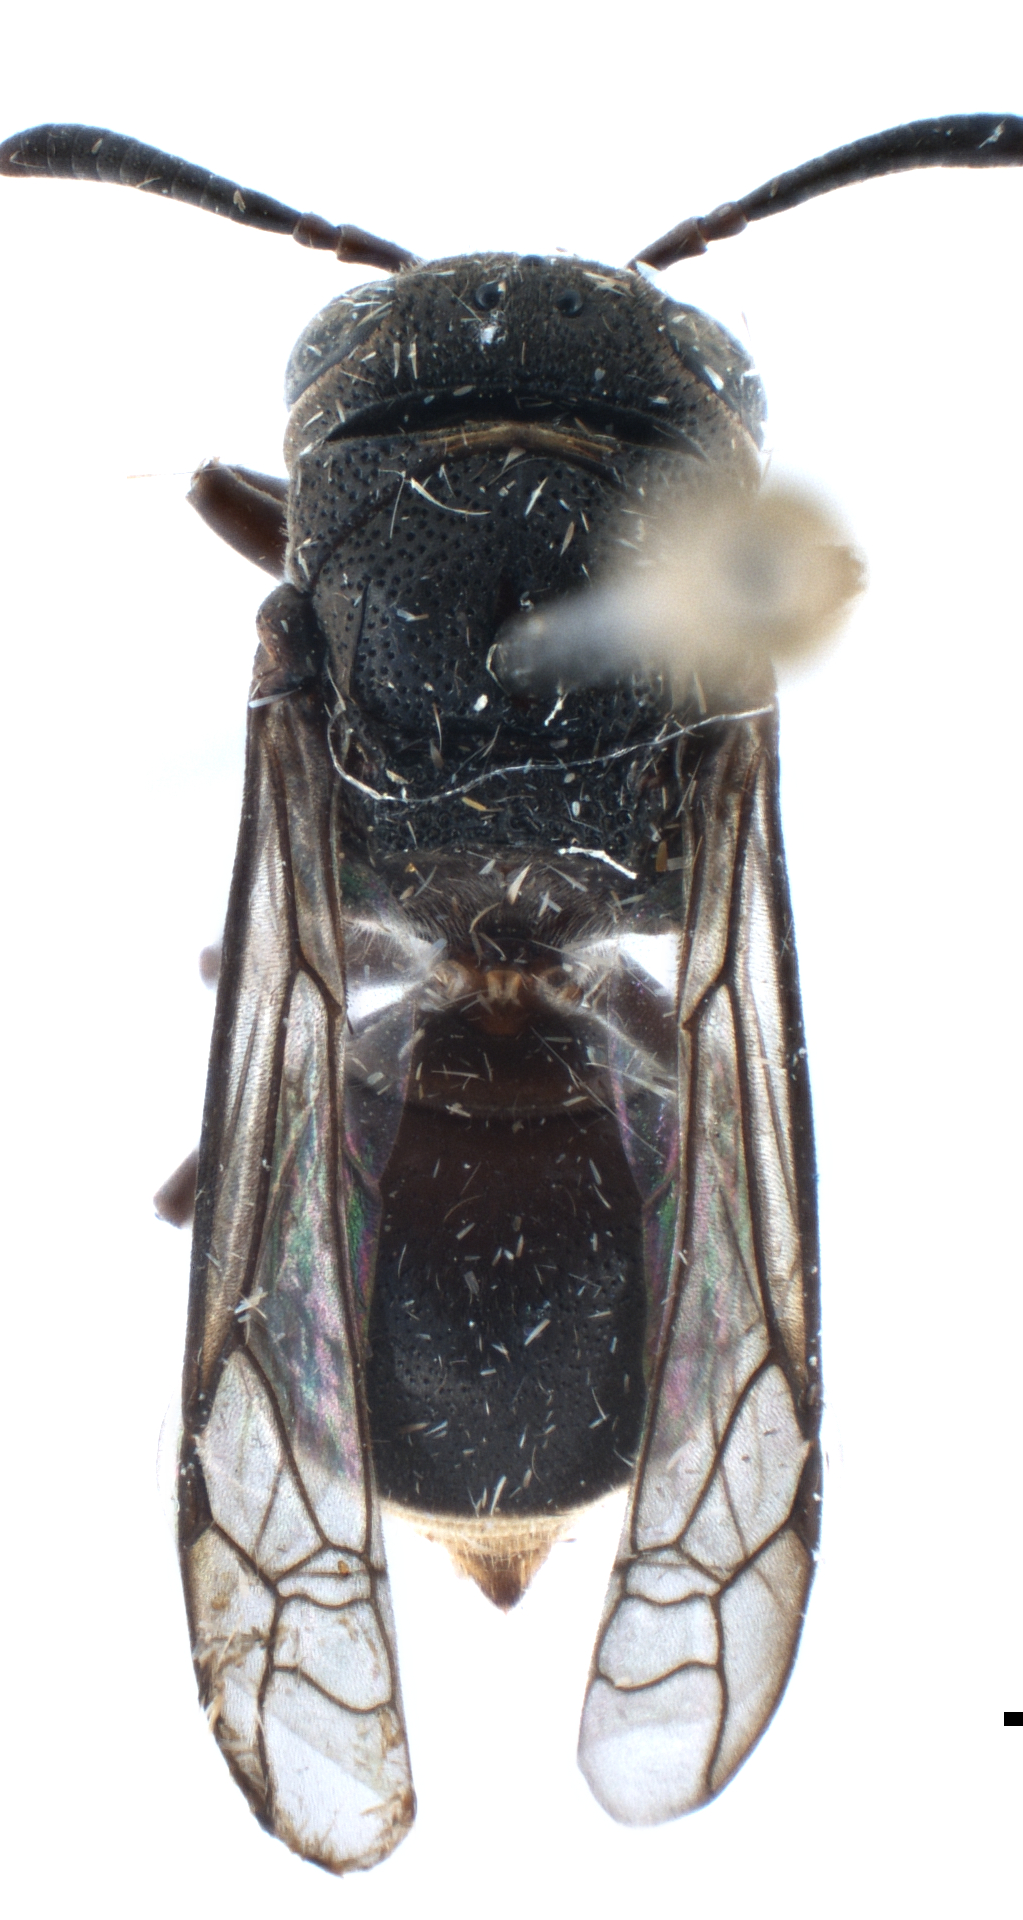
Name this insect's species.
Brachygastra augusti
